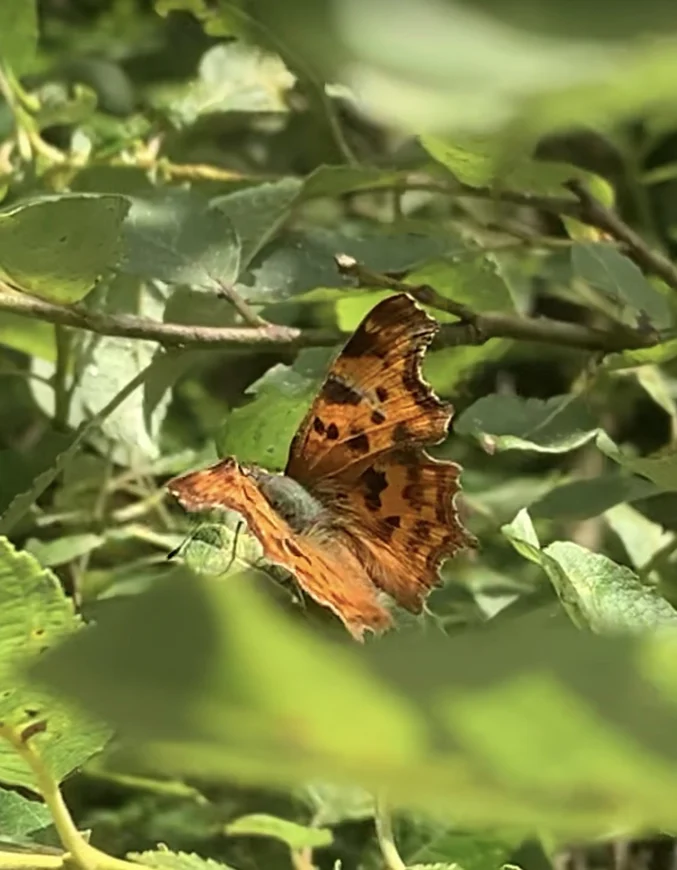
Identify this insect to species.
Polygonia c-album
